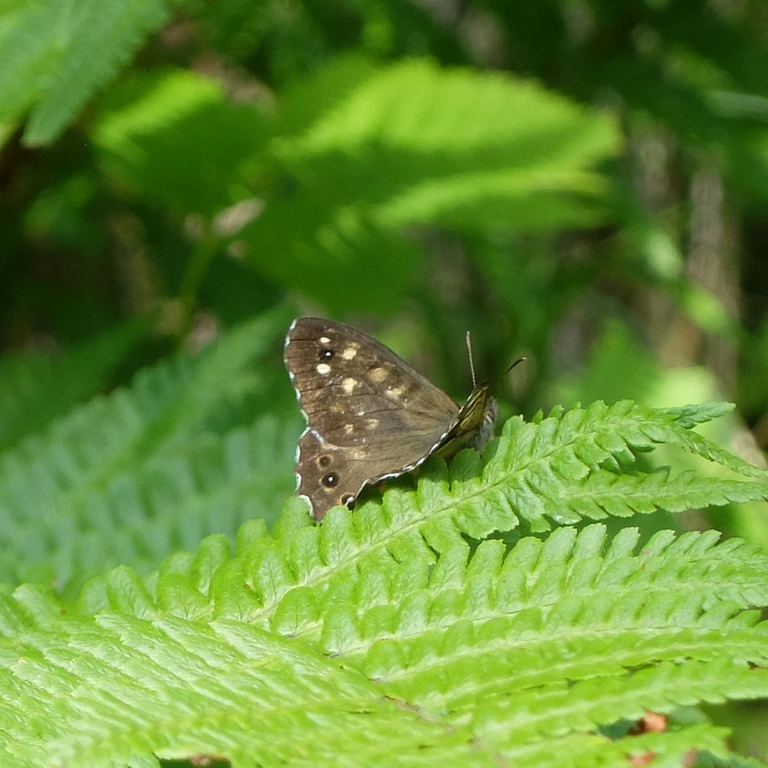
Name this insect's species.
Pararge aegeria
